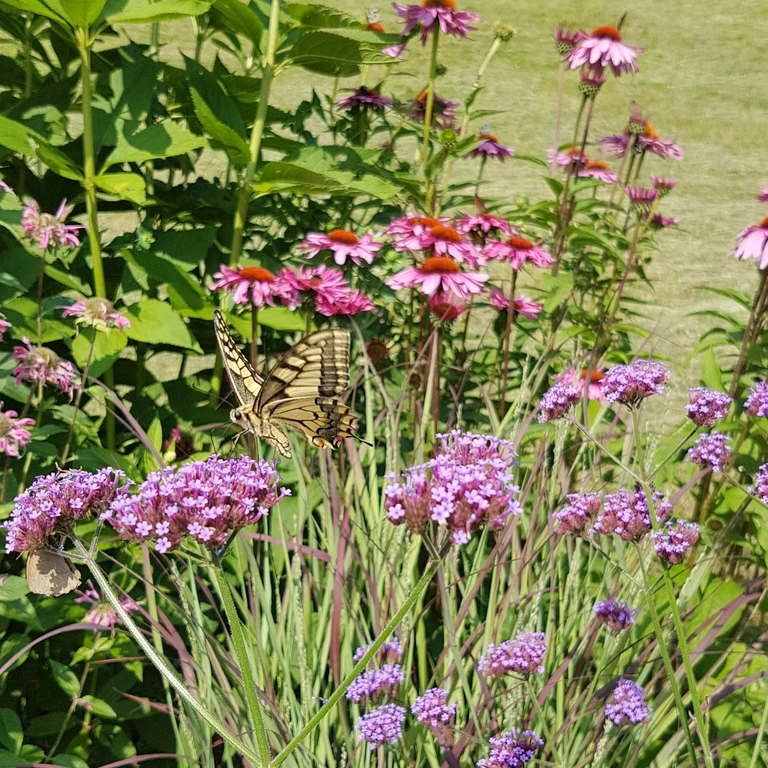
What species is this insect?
Papilio machaon
